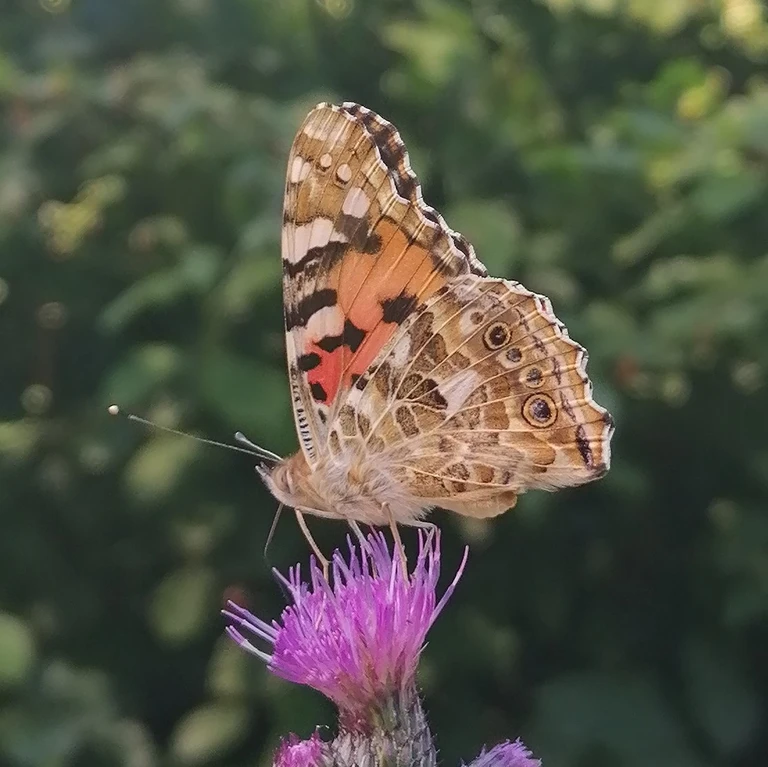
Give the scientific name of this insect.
Vanessa cardui
